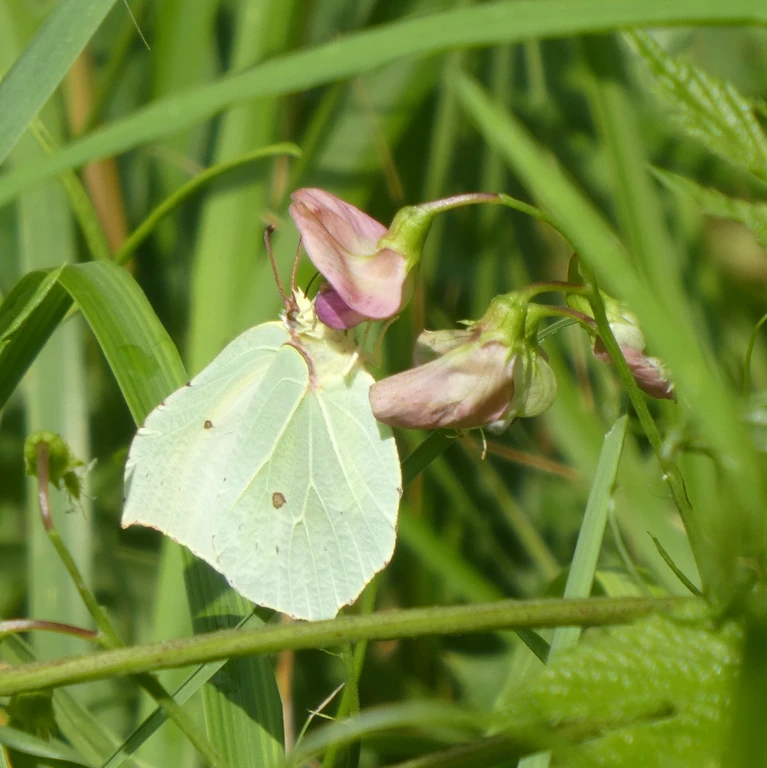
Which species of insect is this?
Gonepteryx rhamni
